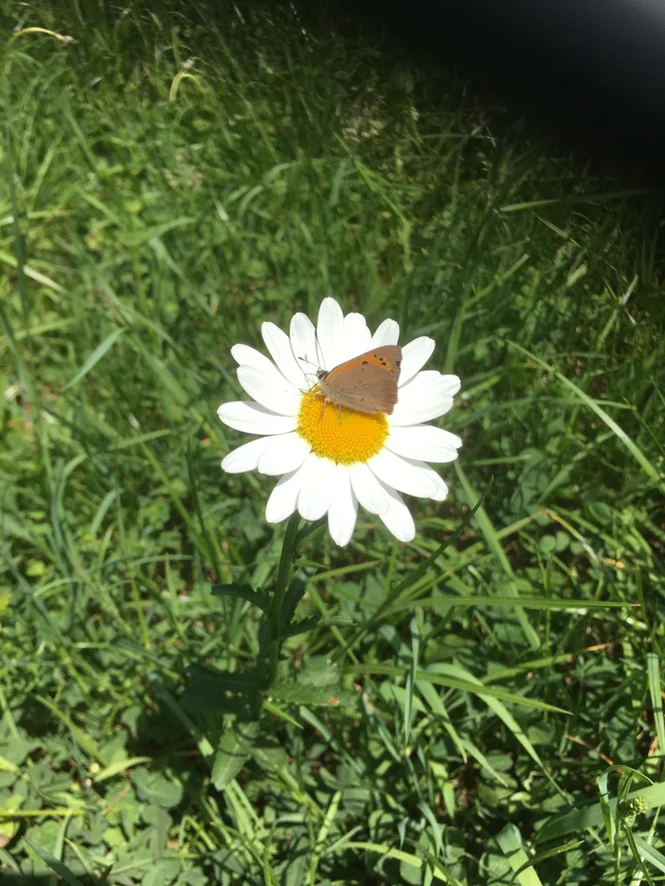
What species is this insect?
Lycaena phlaeas
